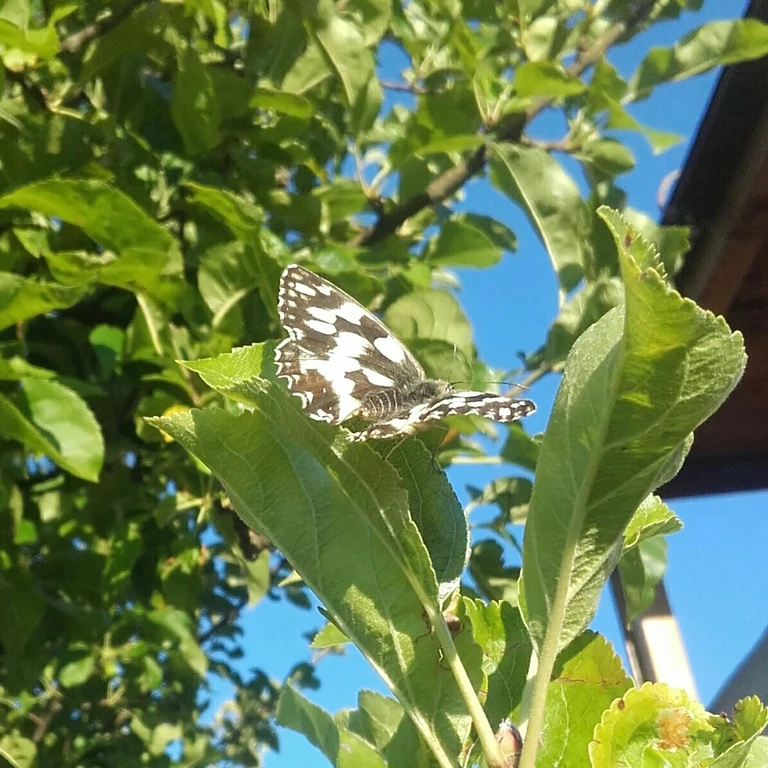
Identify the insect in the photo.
Melanargia galathea
